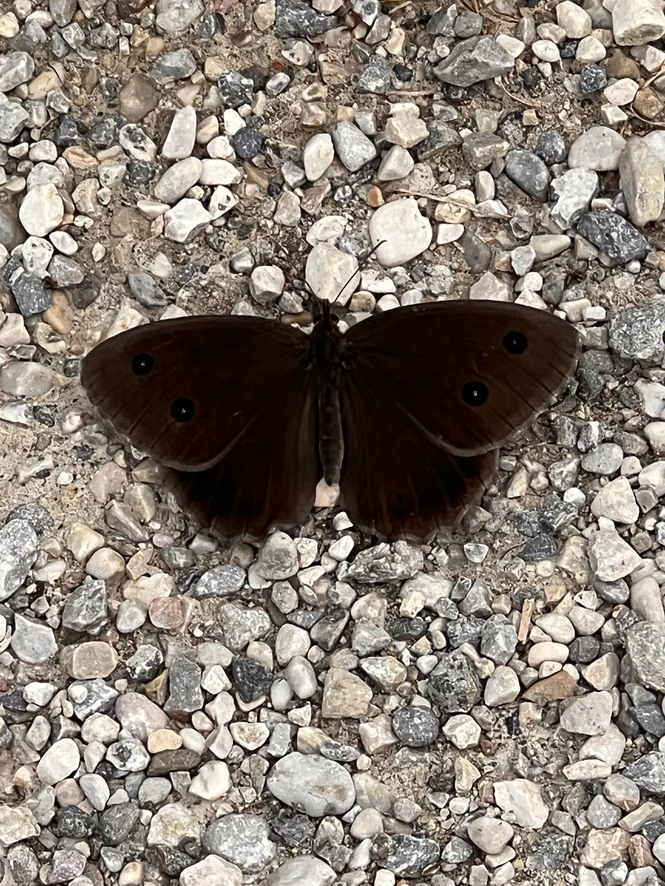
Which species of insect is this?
Minois dryas
